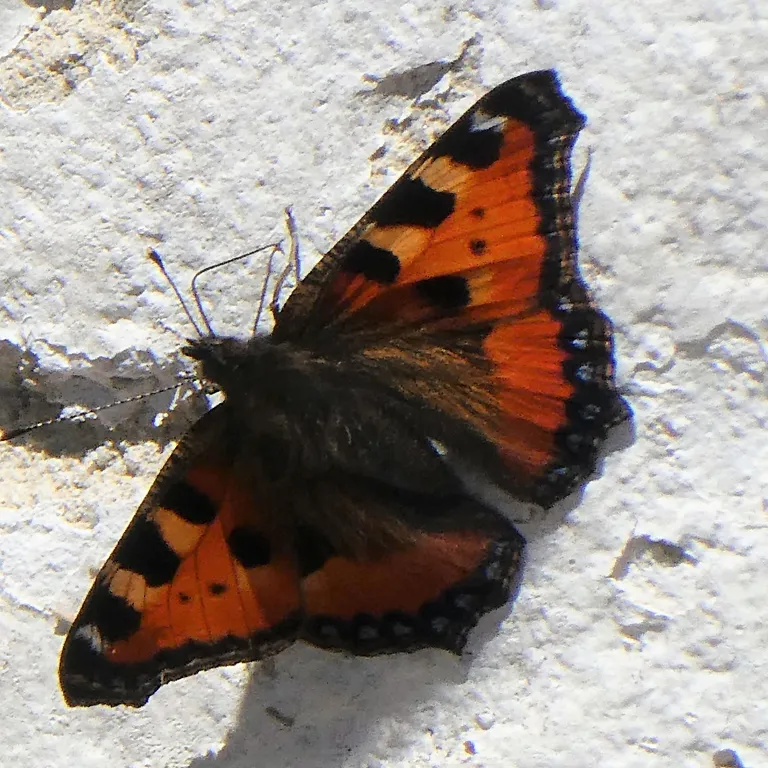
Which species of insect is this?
Aglais urticae
